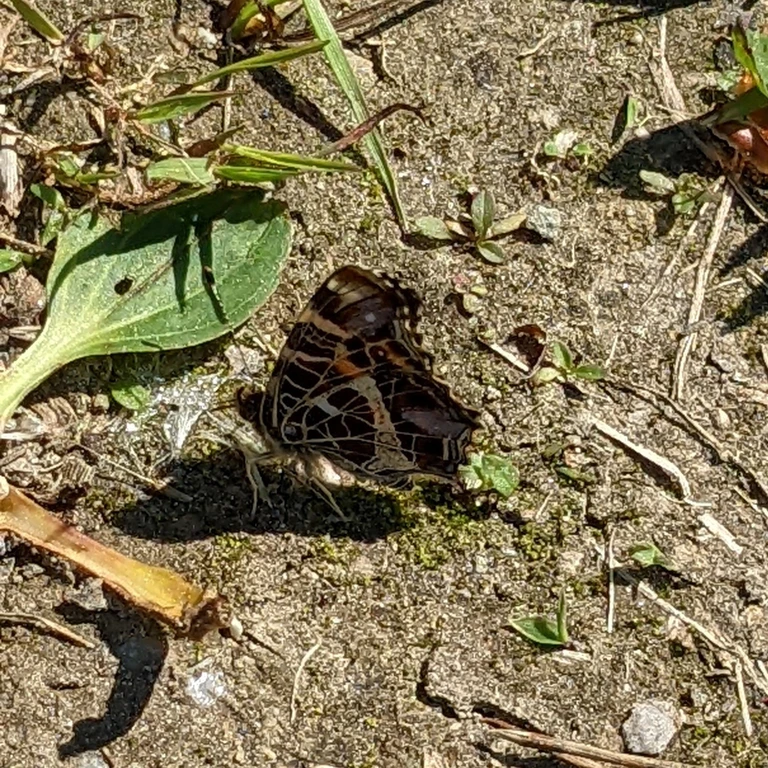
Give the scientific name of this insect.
Araschnia levana
